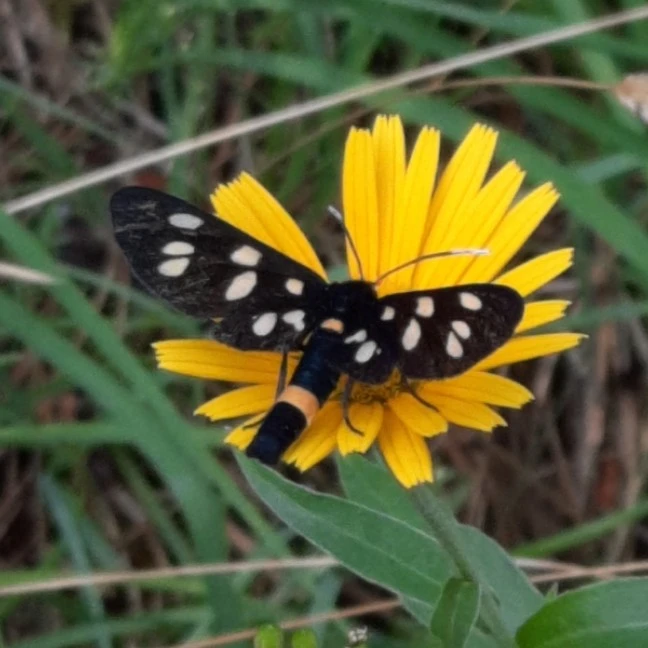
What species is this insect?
Amata phegea
